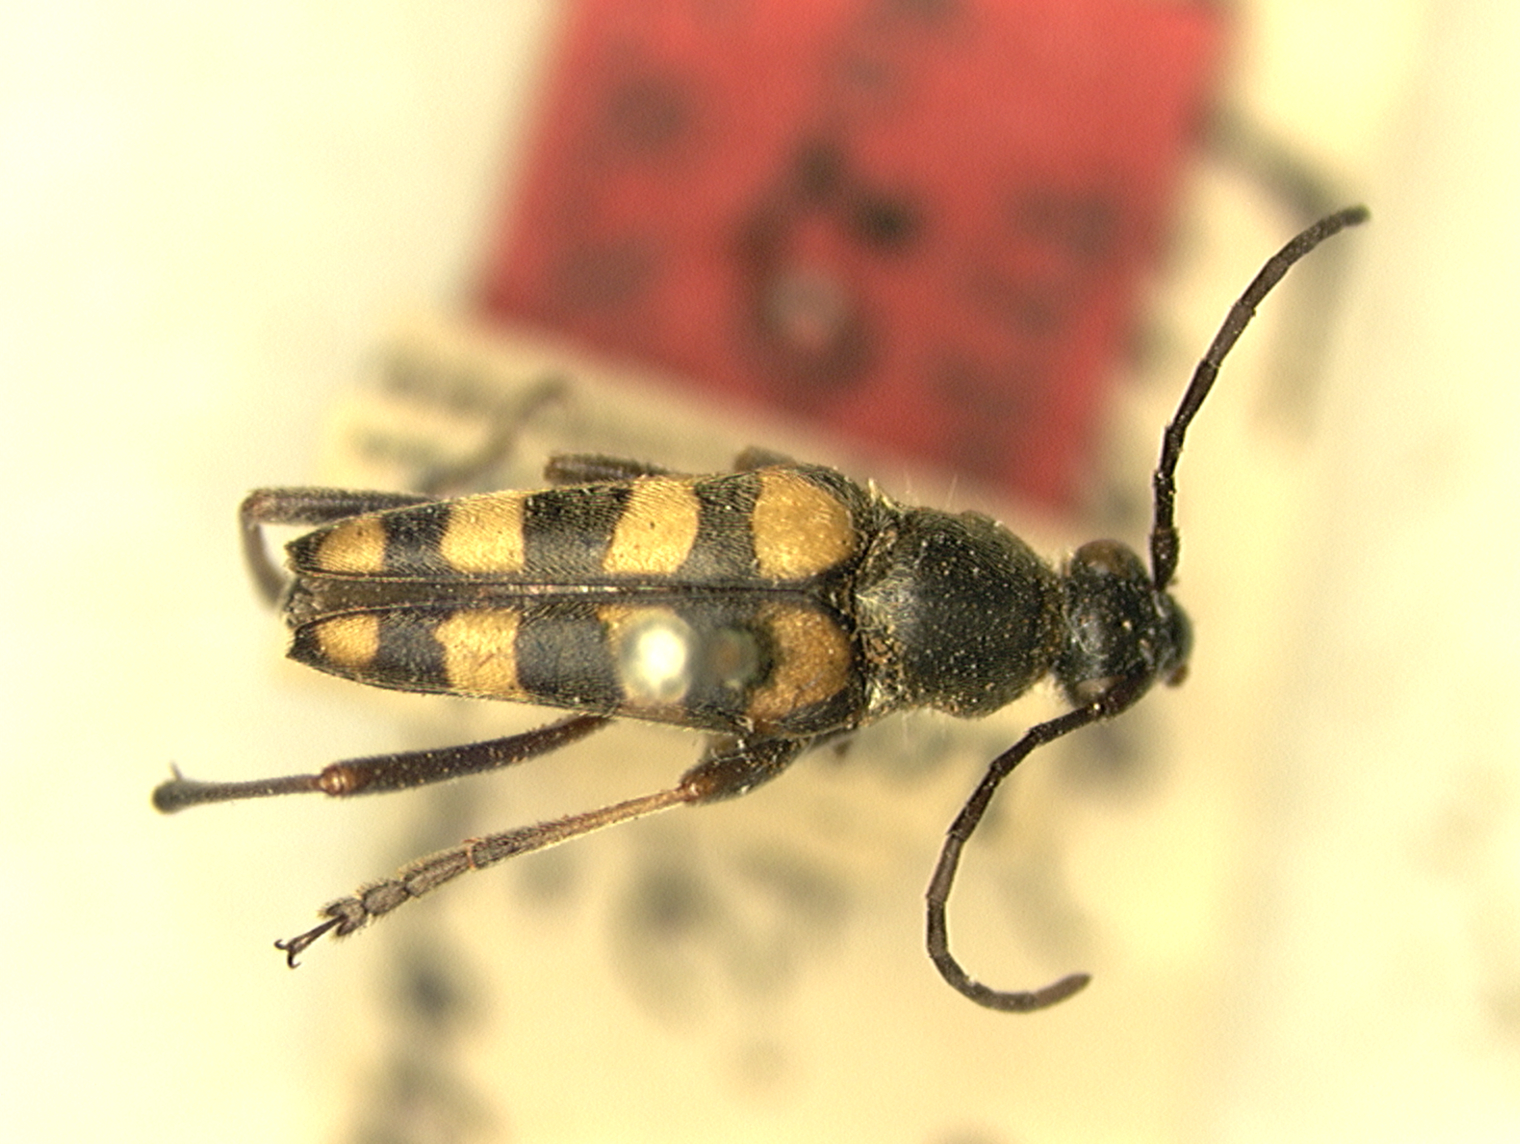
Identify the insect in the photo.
Leptura coquilletti (also Stenostrophia coquilletti)
